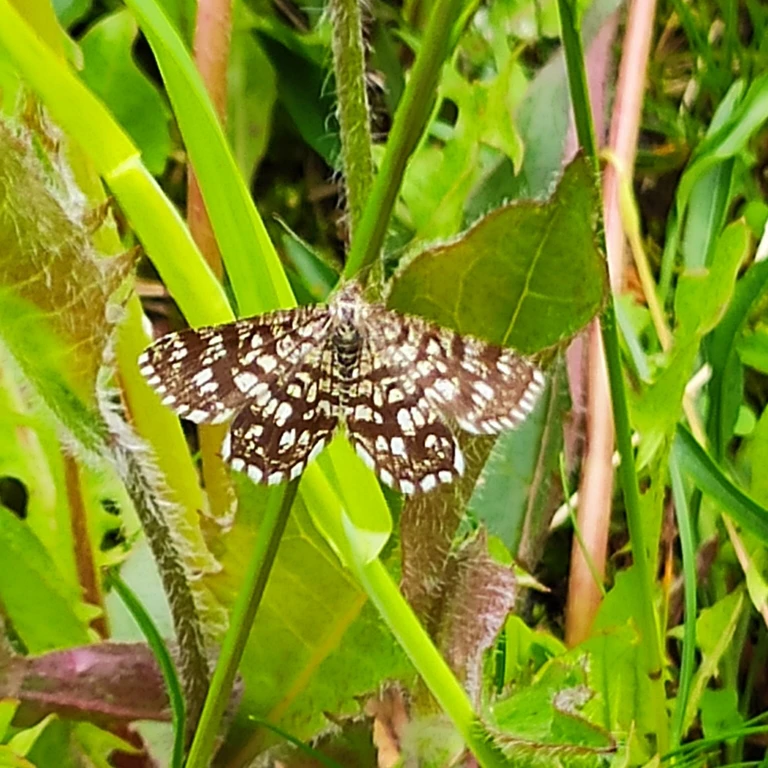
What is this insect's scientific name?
Chiasmia clathrata
